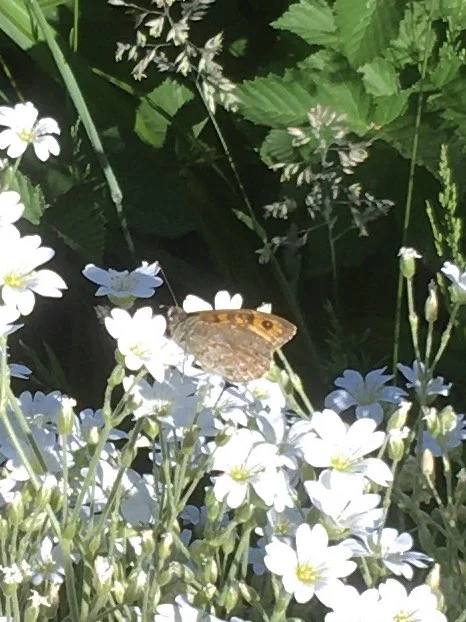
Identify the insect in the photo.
Lasiommata megera (also Pararge megera)
